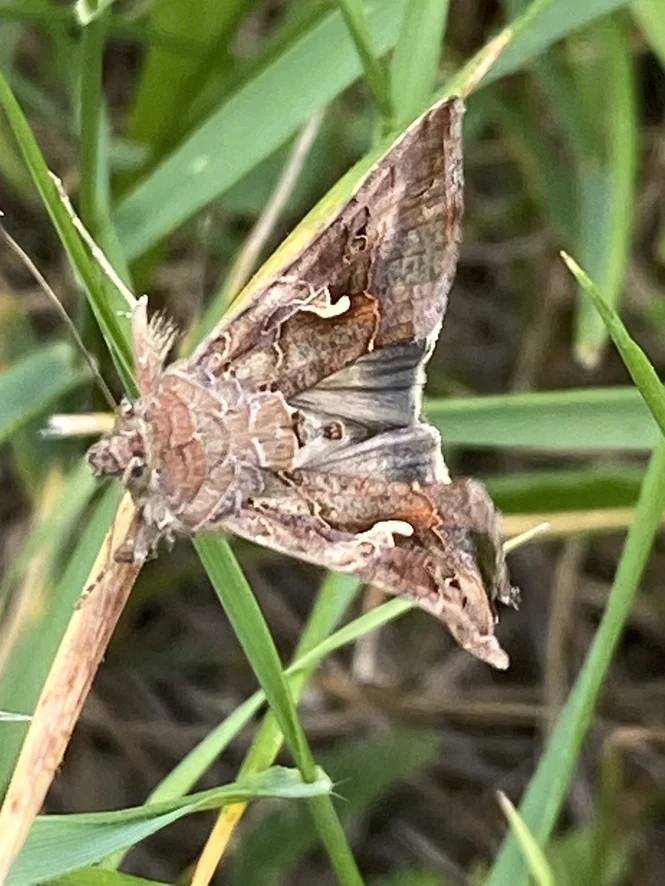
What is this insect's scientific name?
Autographa gamma
